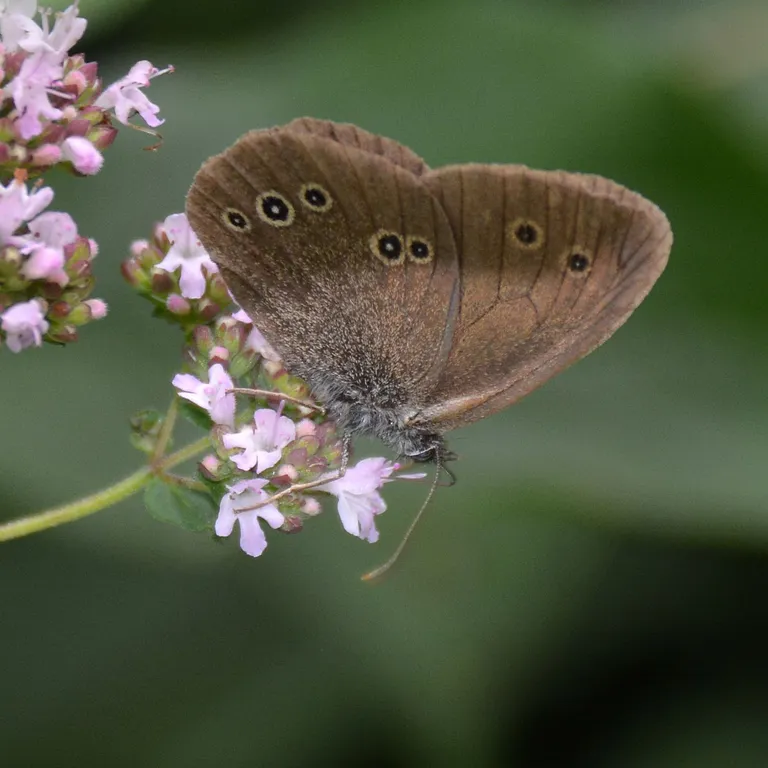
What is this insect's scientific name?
Aphantopus hyperantus
